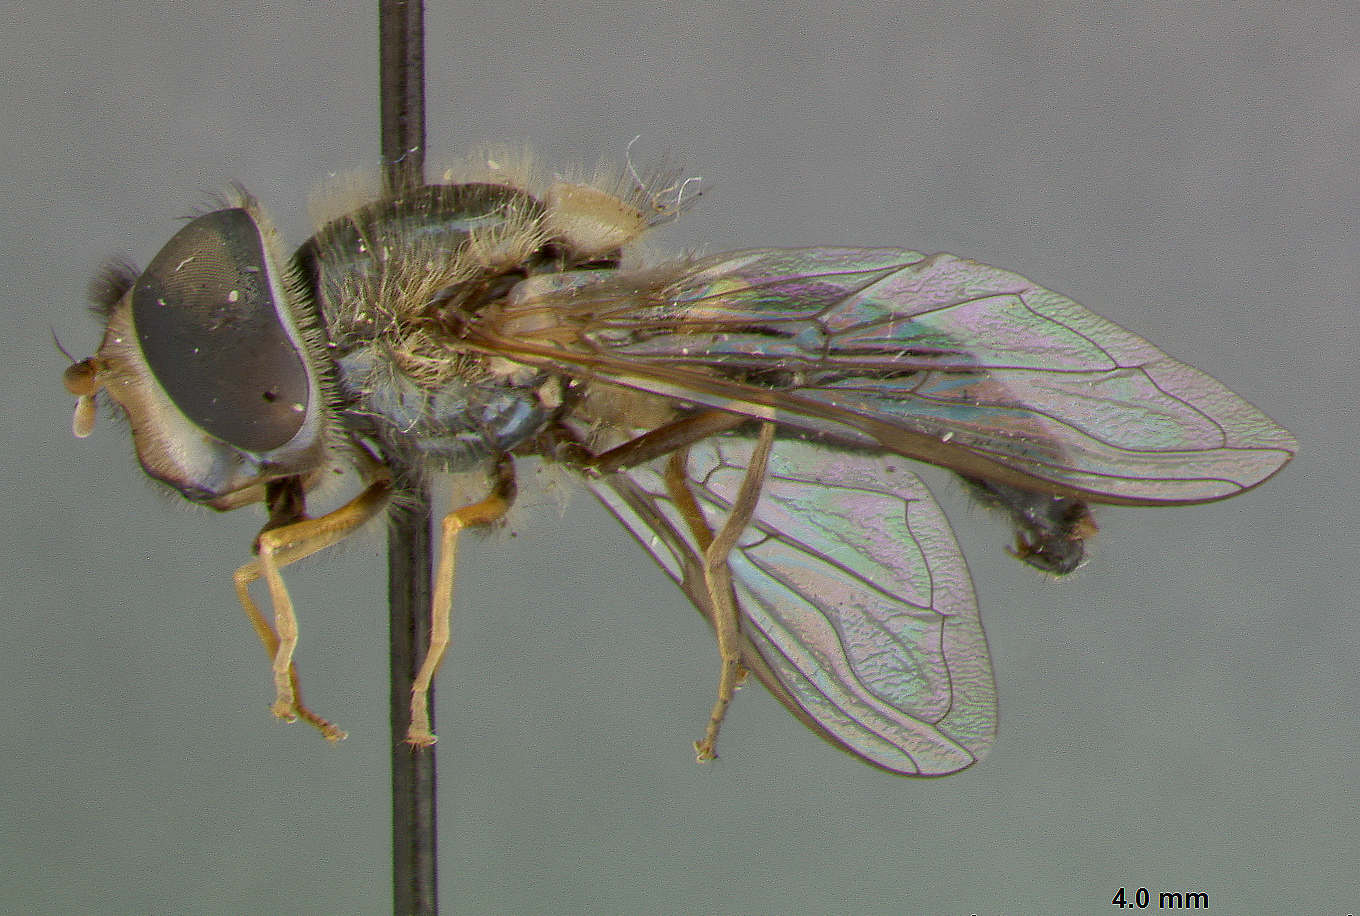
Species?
Syrphus aberrantis
